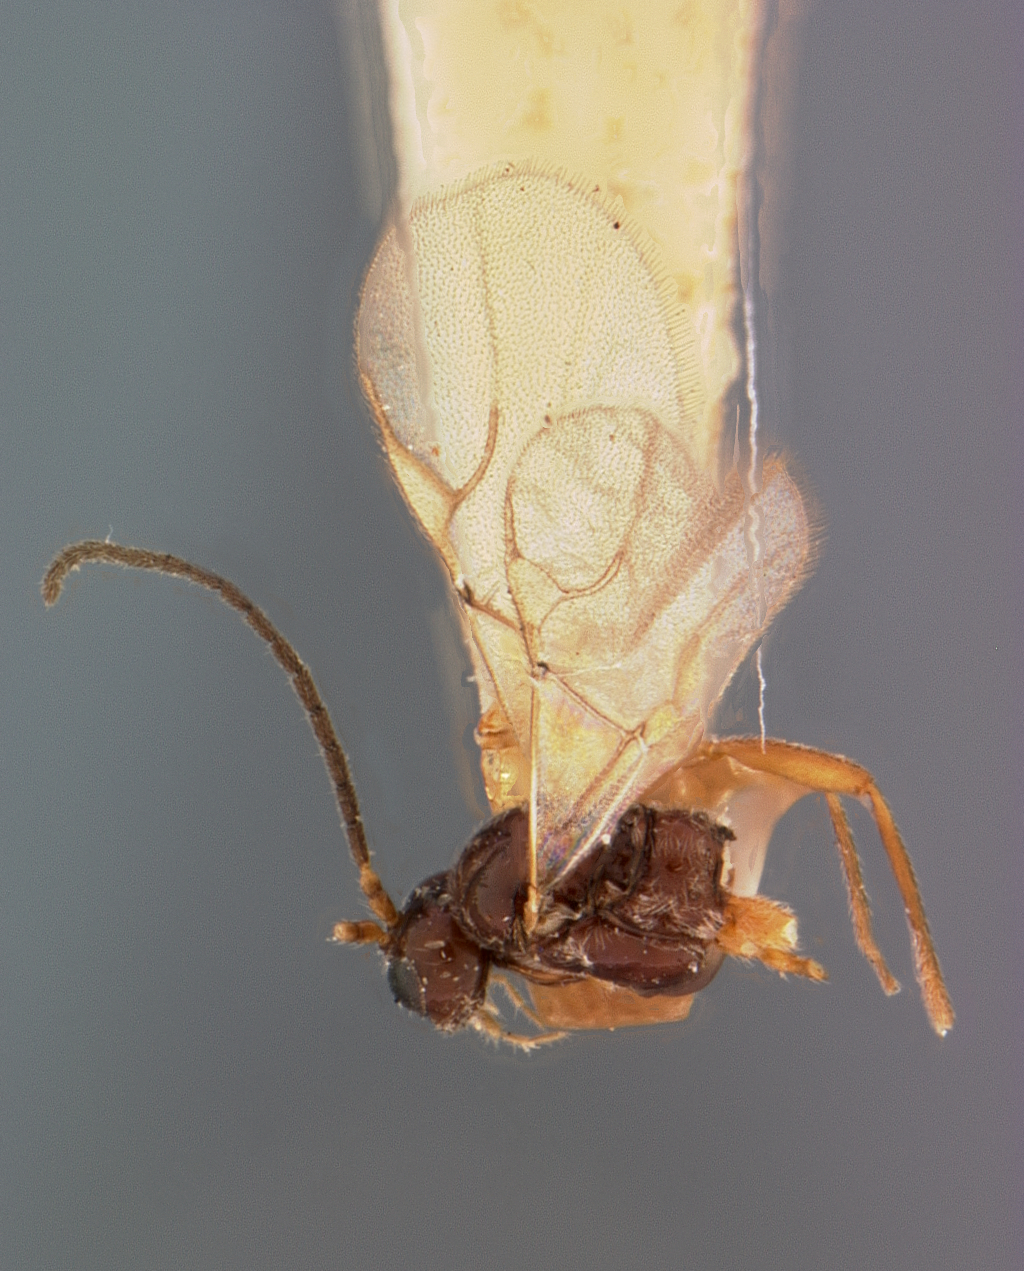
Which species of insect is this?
Diaeretus websteri
